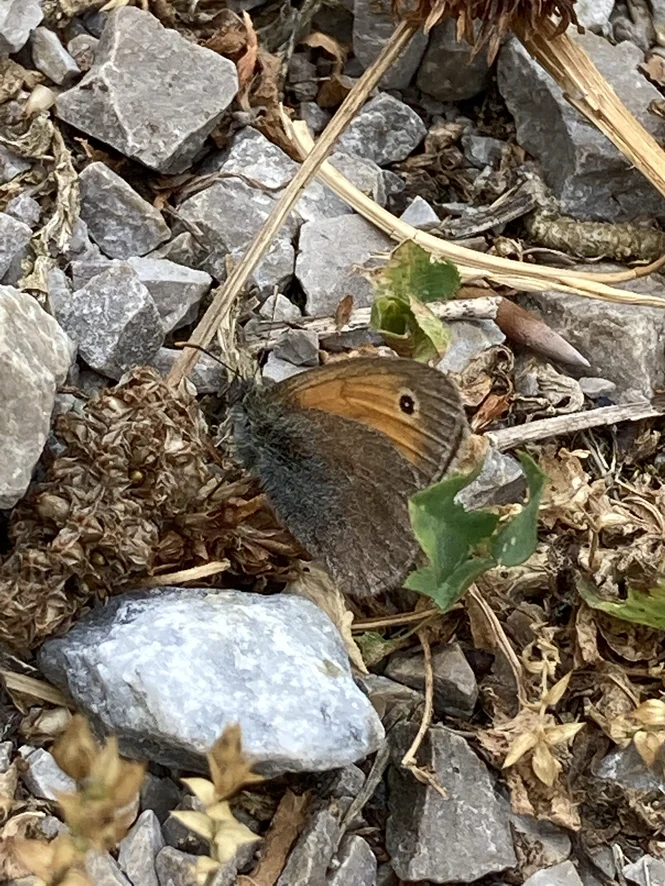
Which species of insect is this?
Coenonympha pamphilus
